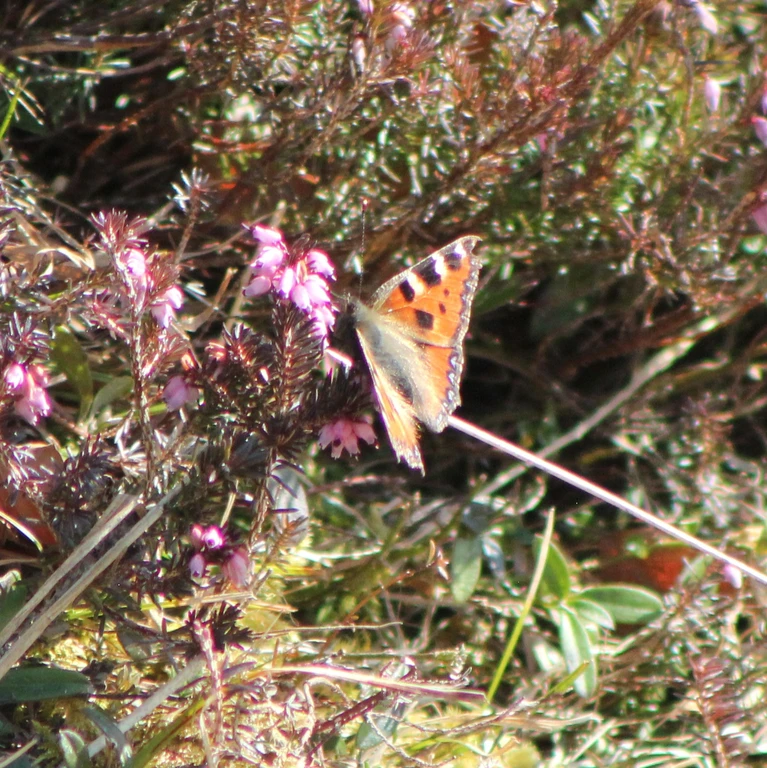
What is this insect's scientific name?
Aglais urticae
